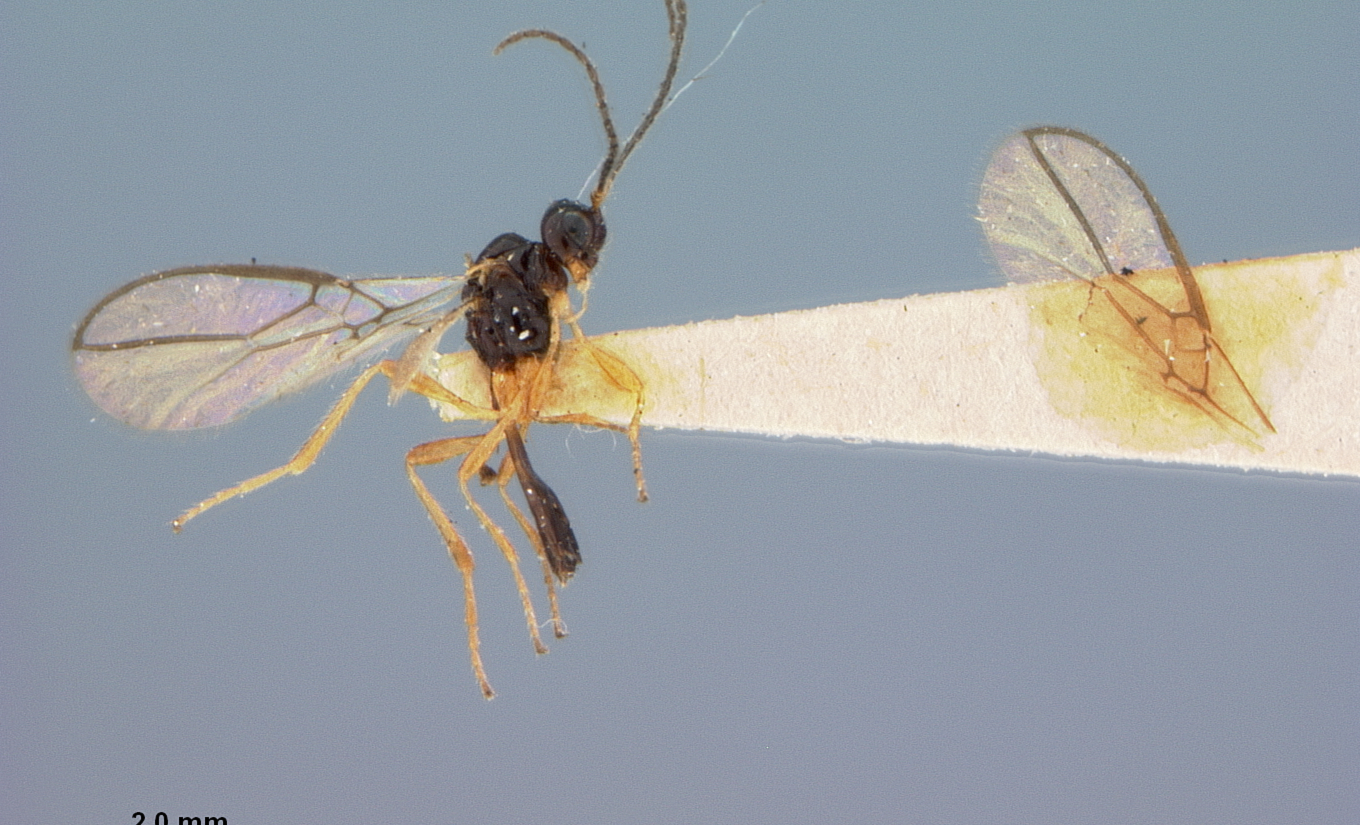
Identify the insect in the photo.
Aspilota convexula
